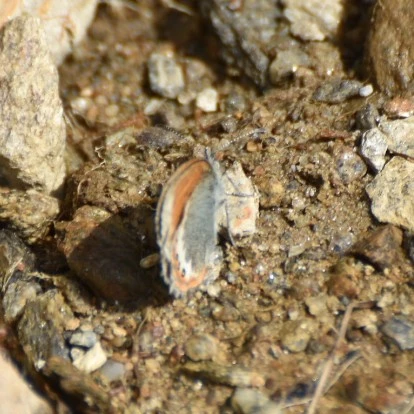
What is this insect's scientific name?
Coenonympha gardetta
